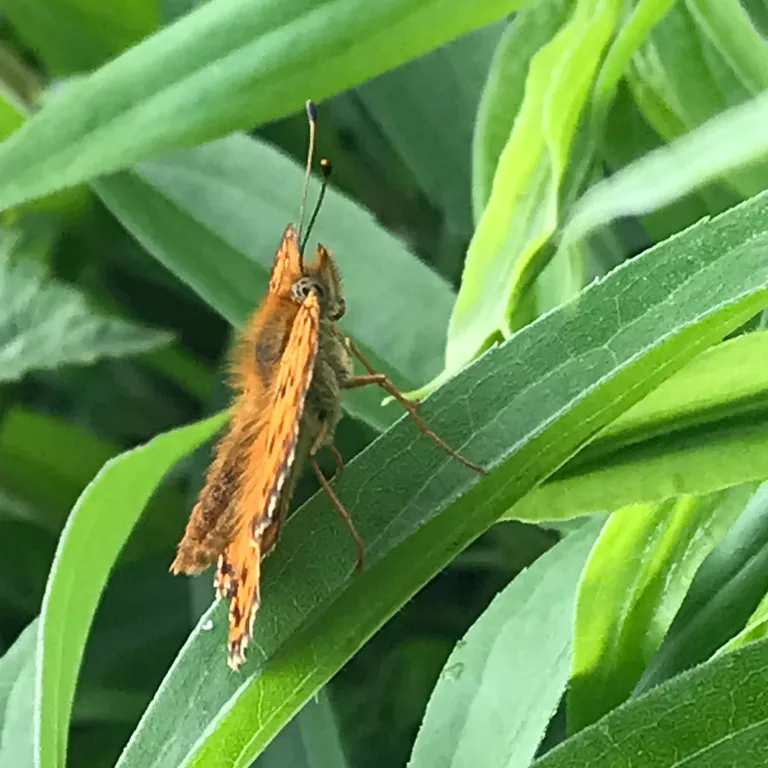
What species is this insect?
Brenthis daphne
